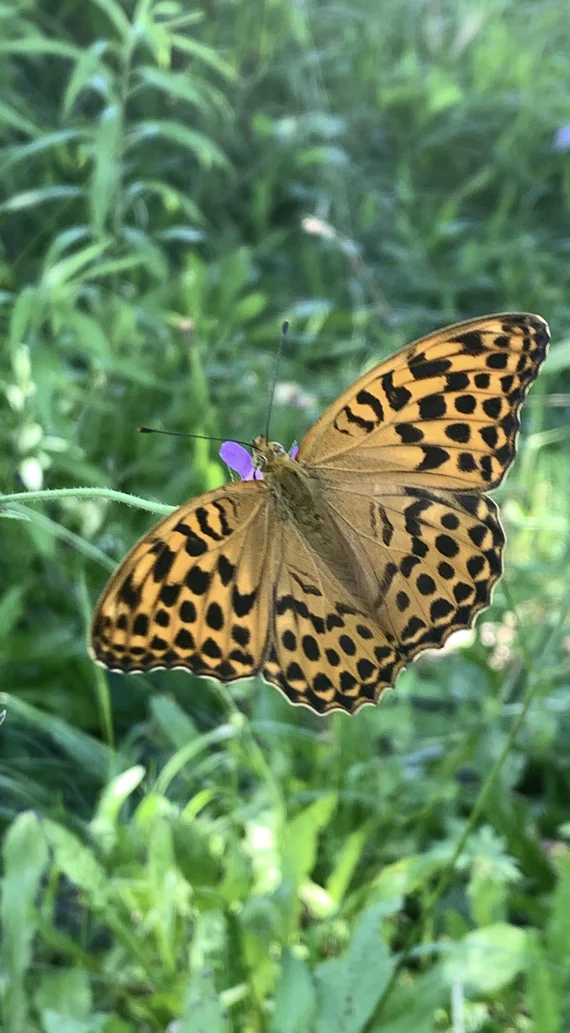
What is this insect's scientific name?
Argynnis paphia
